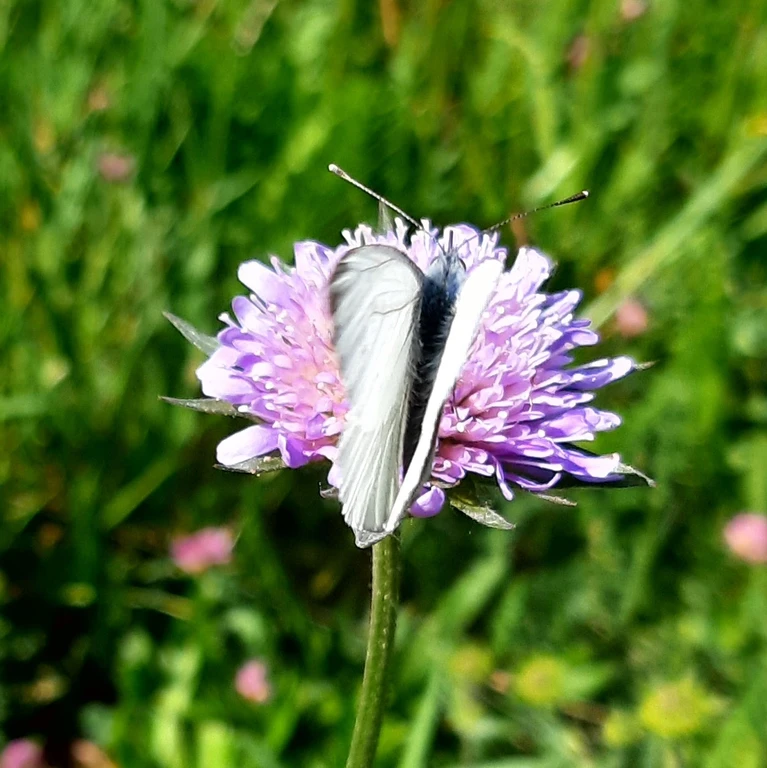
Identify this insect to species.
Pieris napi
